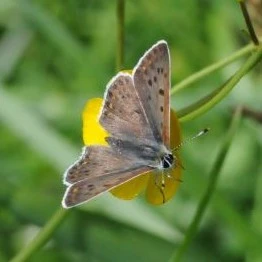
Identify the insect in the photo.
Lycaena tityrus (also Loweia tityrus)
